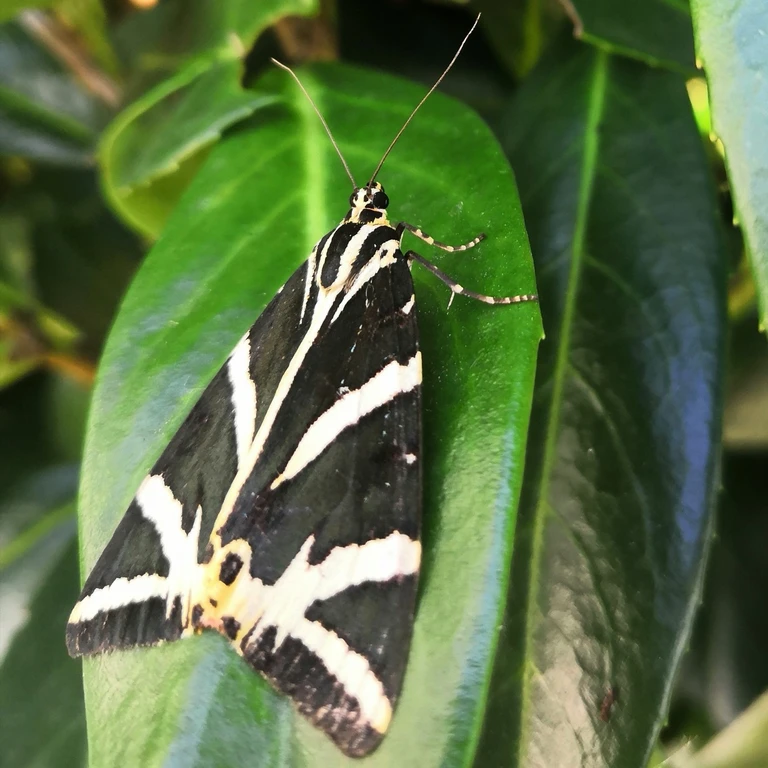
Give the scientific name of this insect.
Euplagia quadripunctaria
